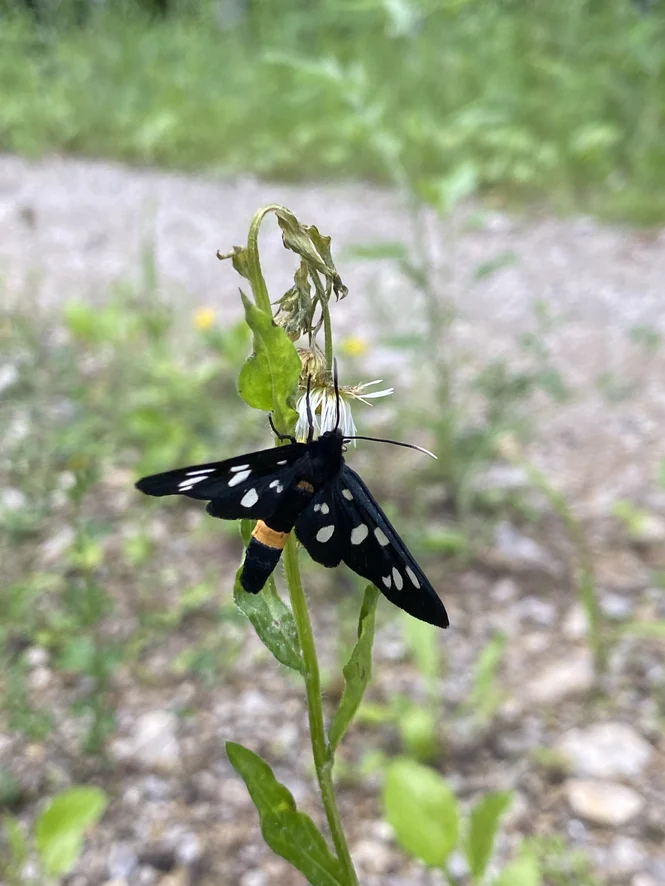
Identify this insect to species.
Amata phegea
